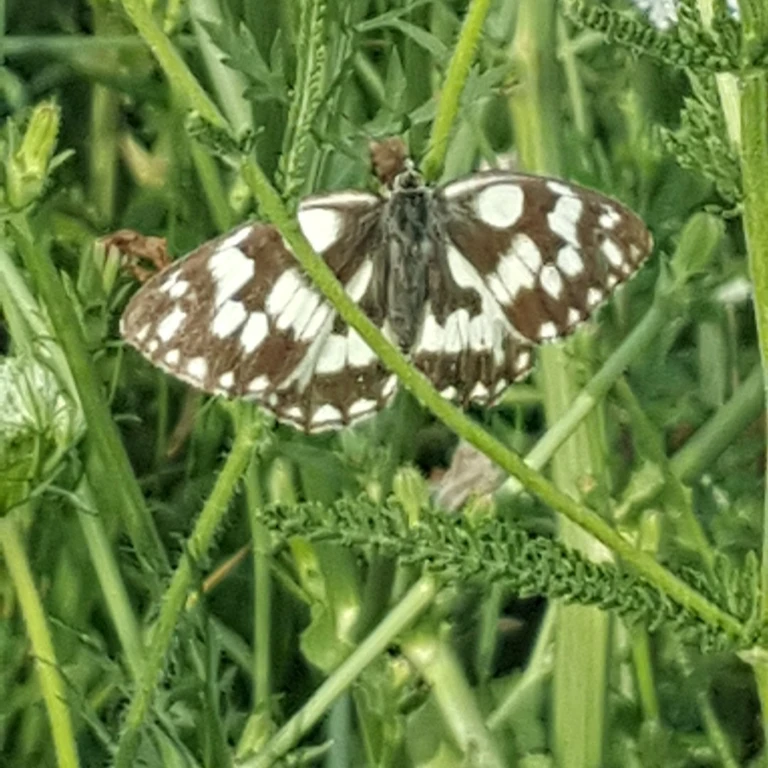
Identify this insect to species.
Melanargia galathea
